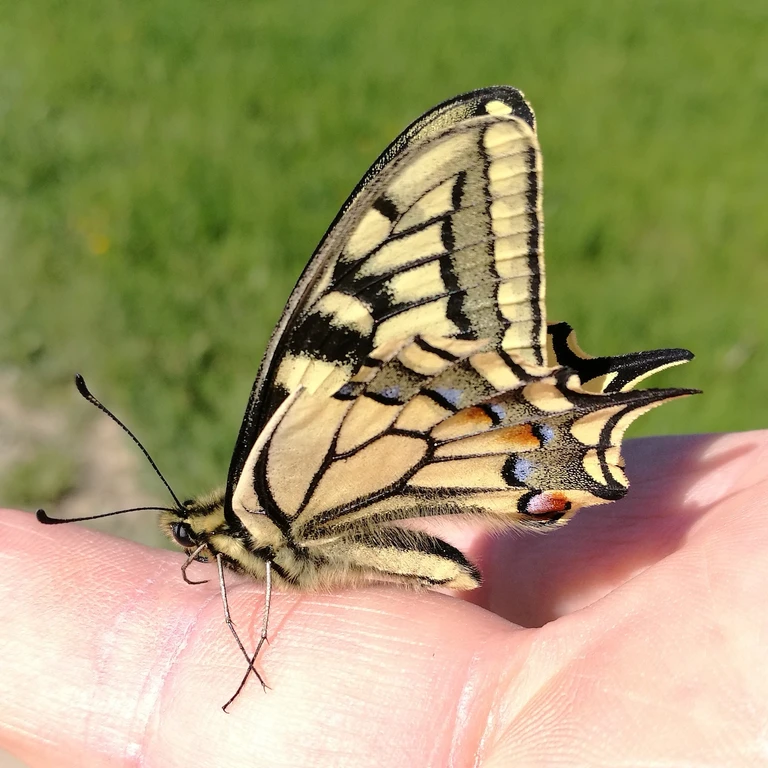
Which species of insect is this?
Papilio machaon
